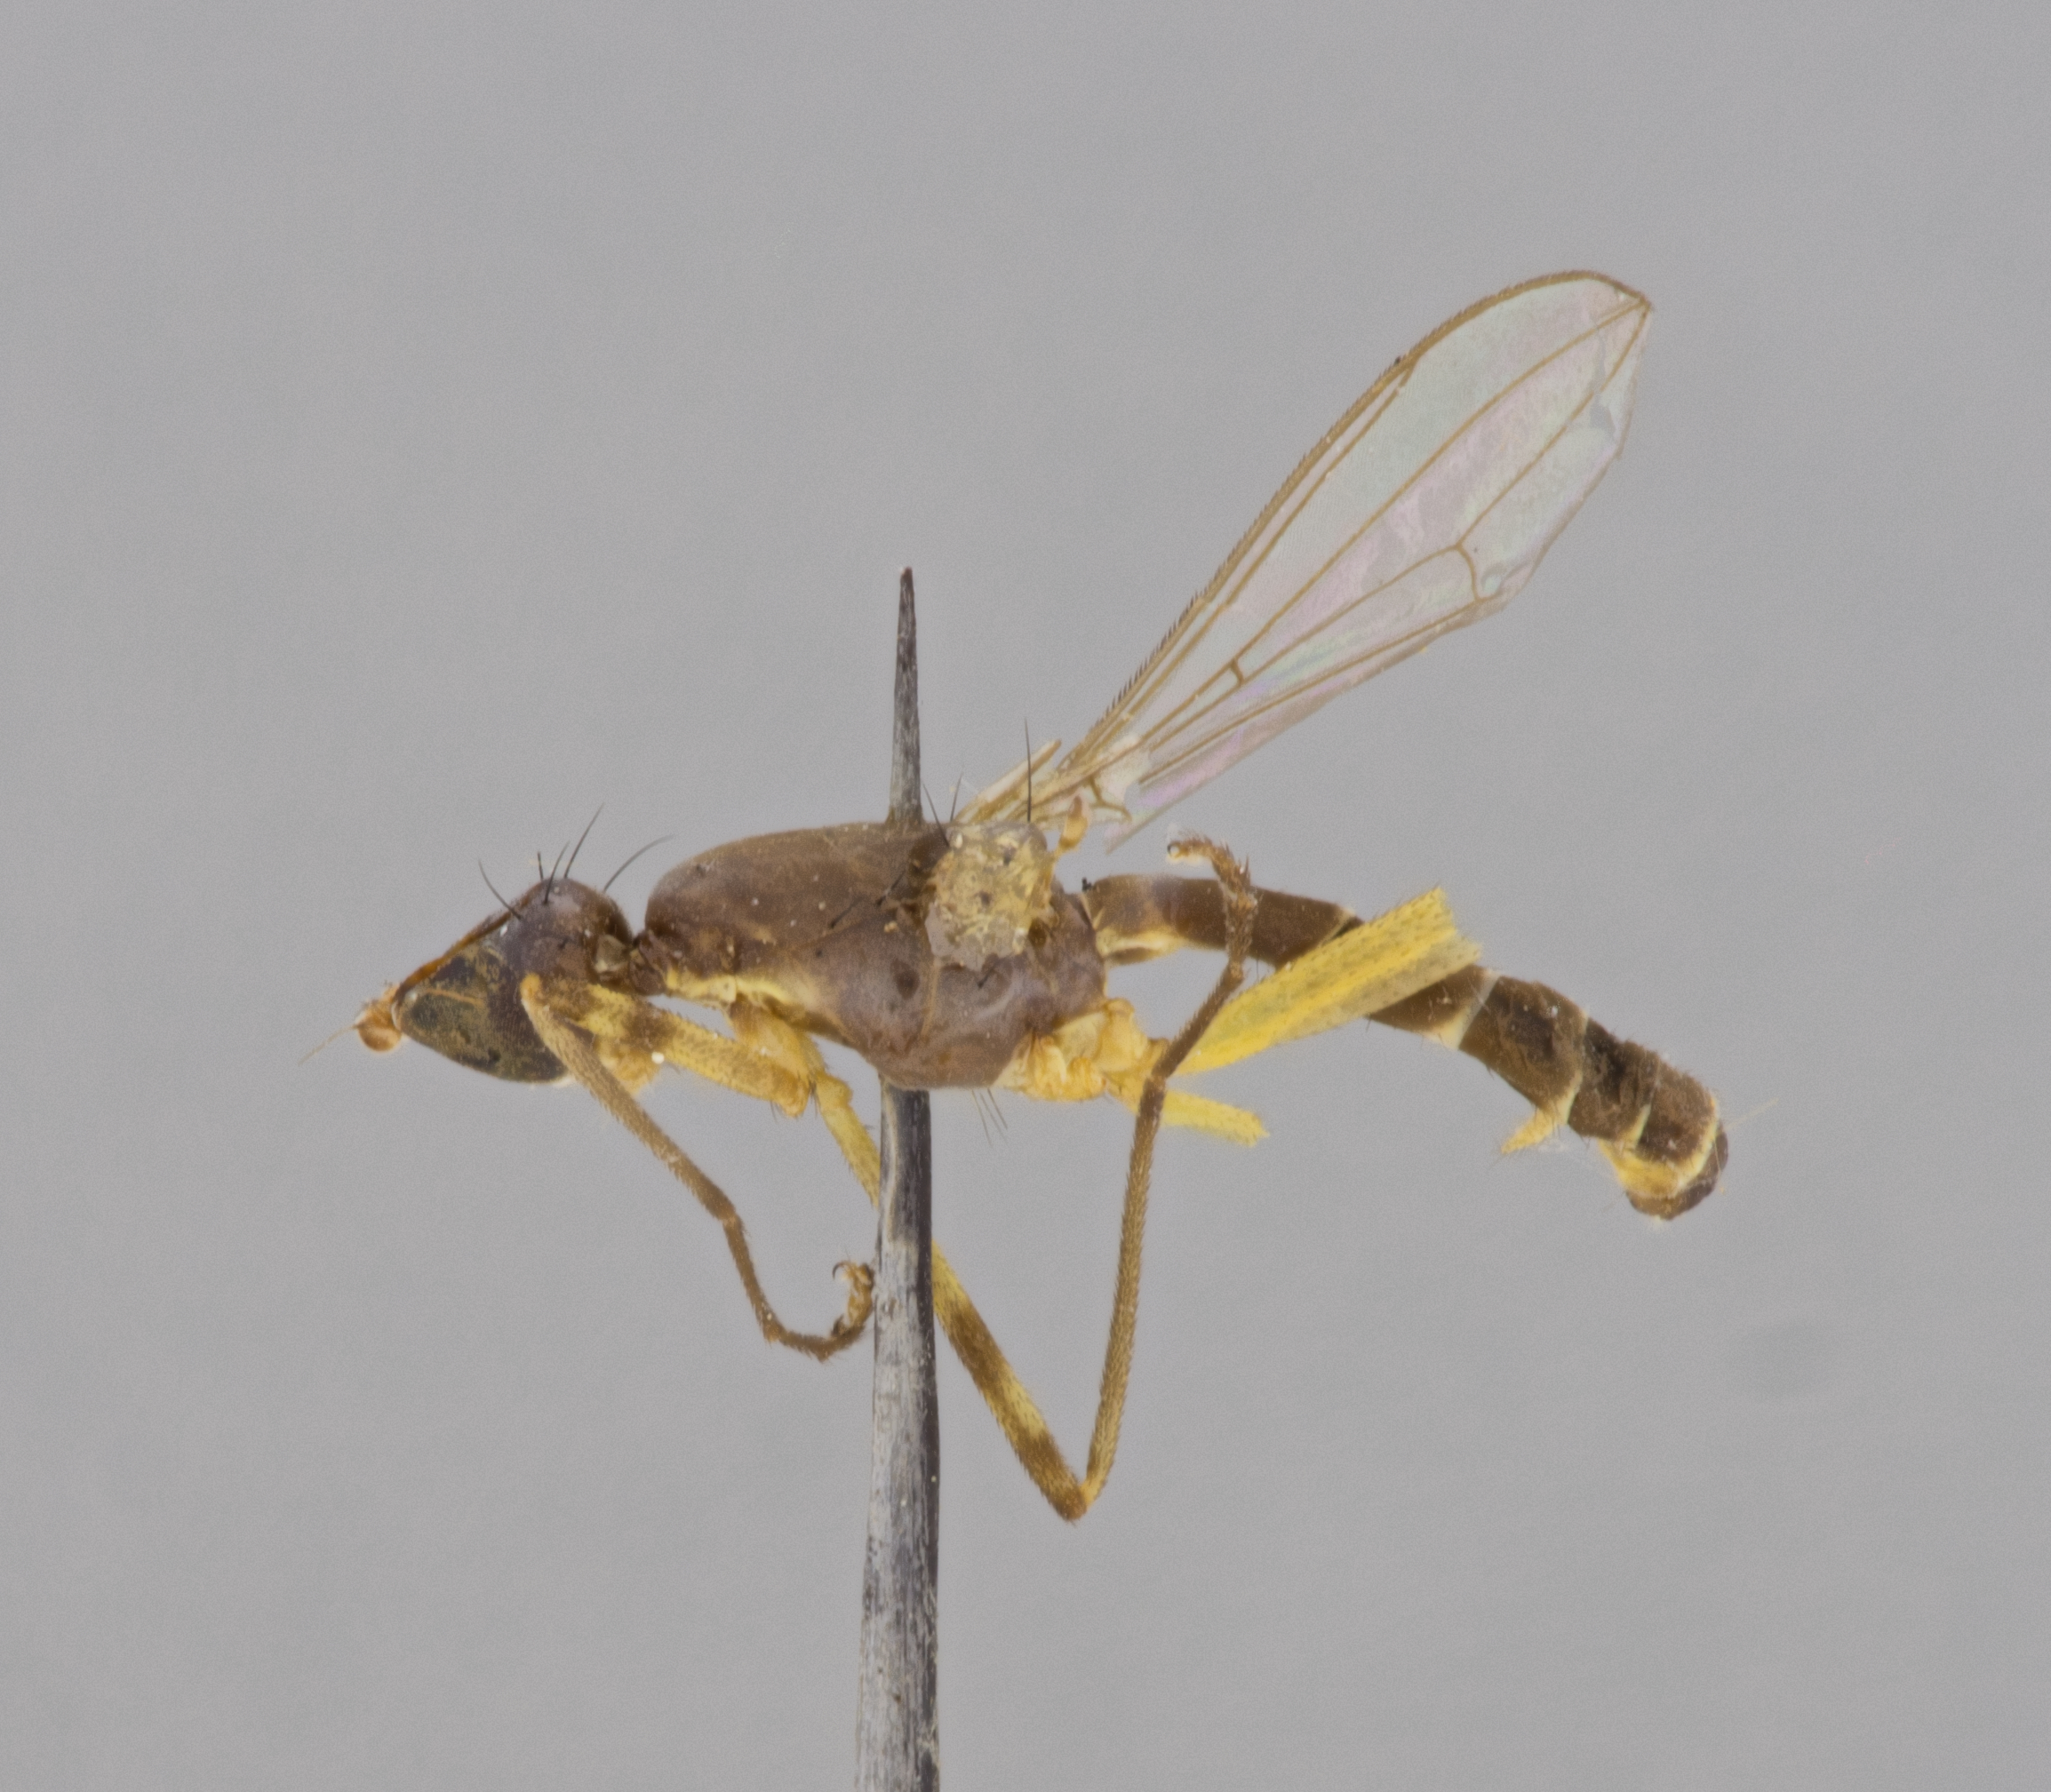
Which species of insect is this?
Micropeza subrecta
